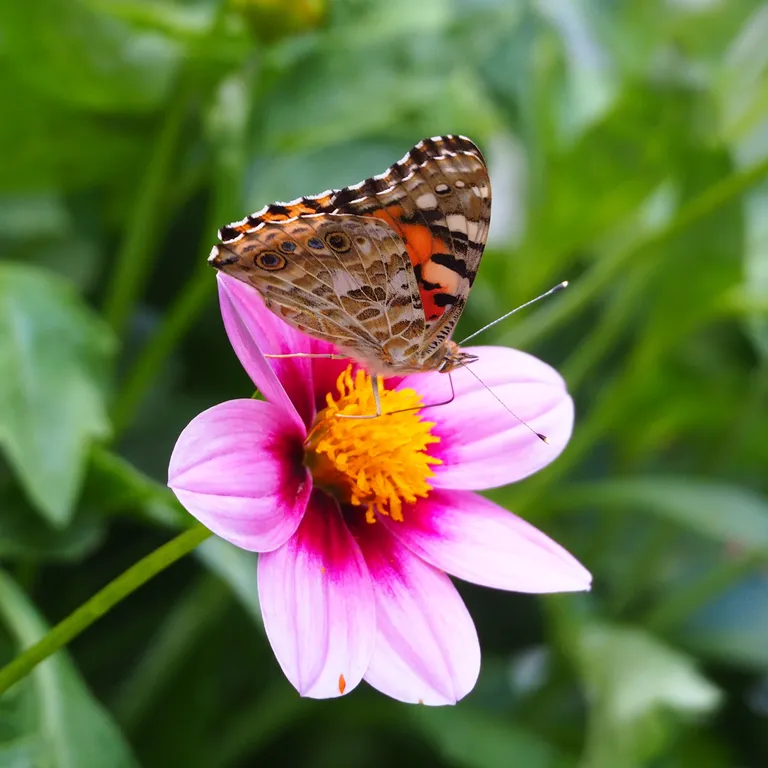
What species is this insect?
Vanessa cardui
